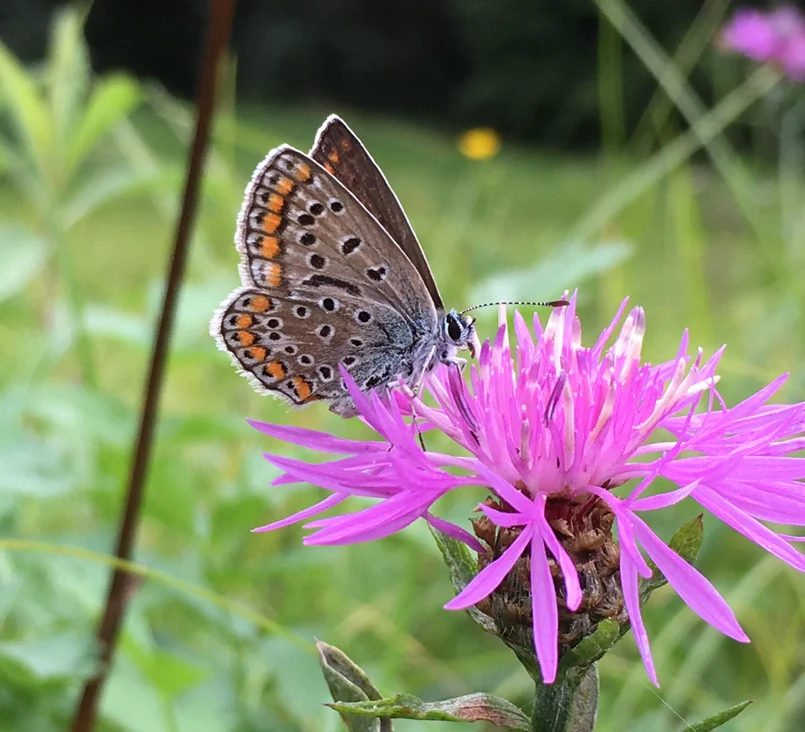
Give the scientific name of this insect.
Polyommatus icarus
